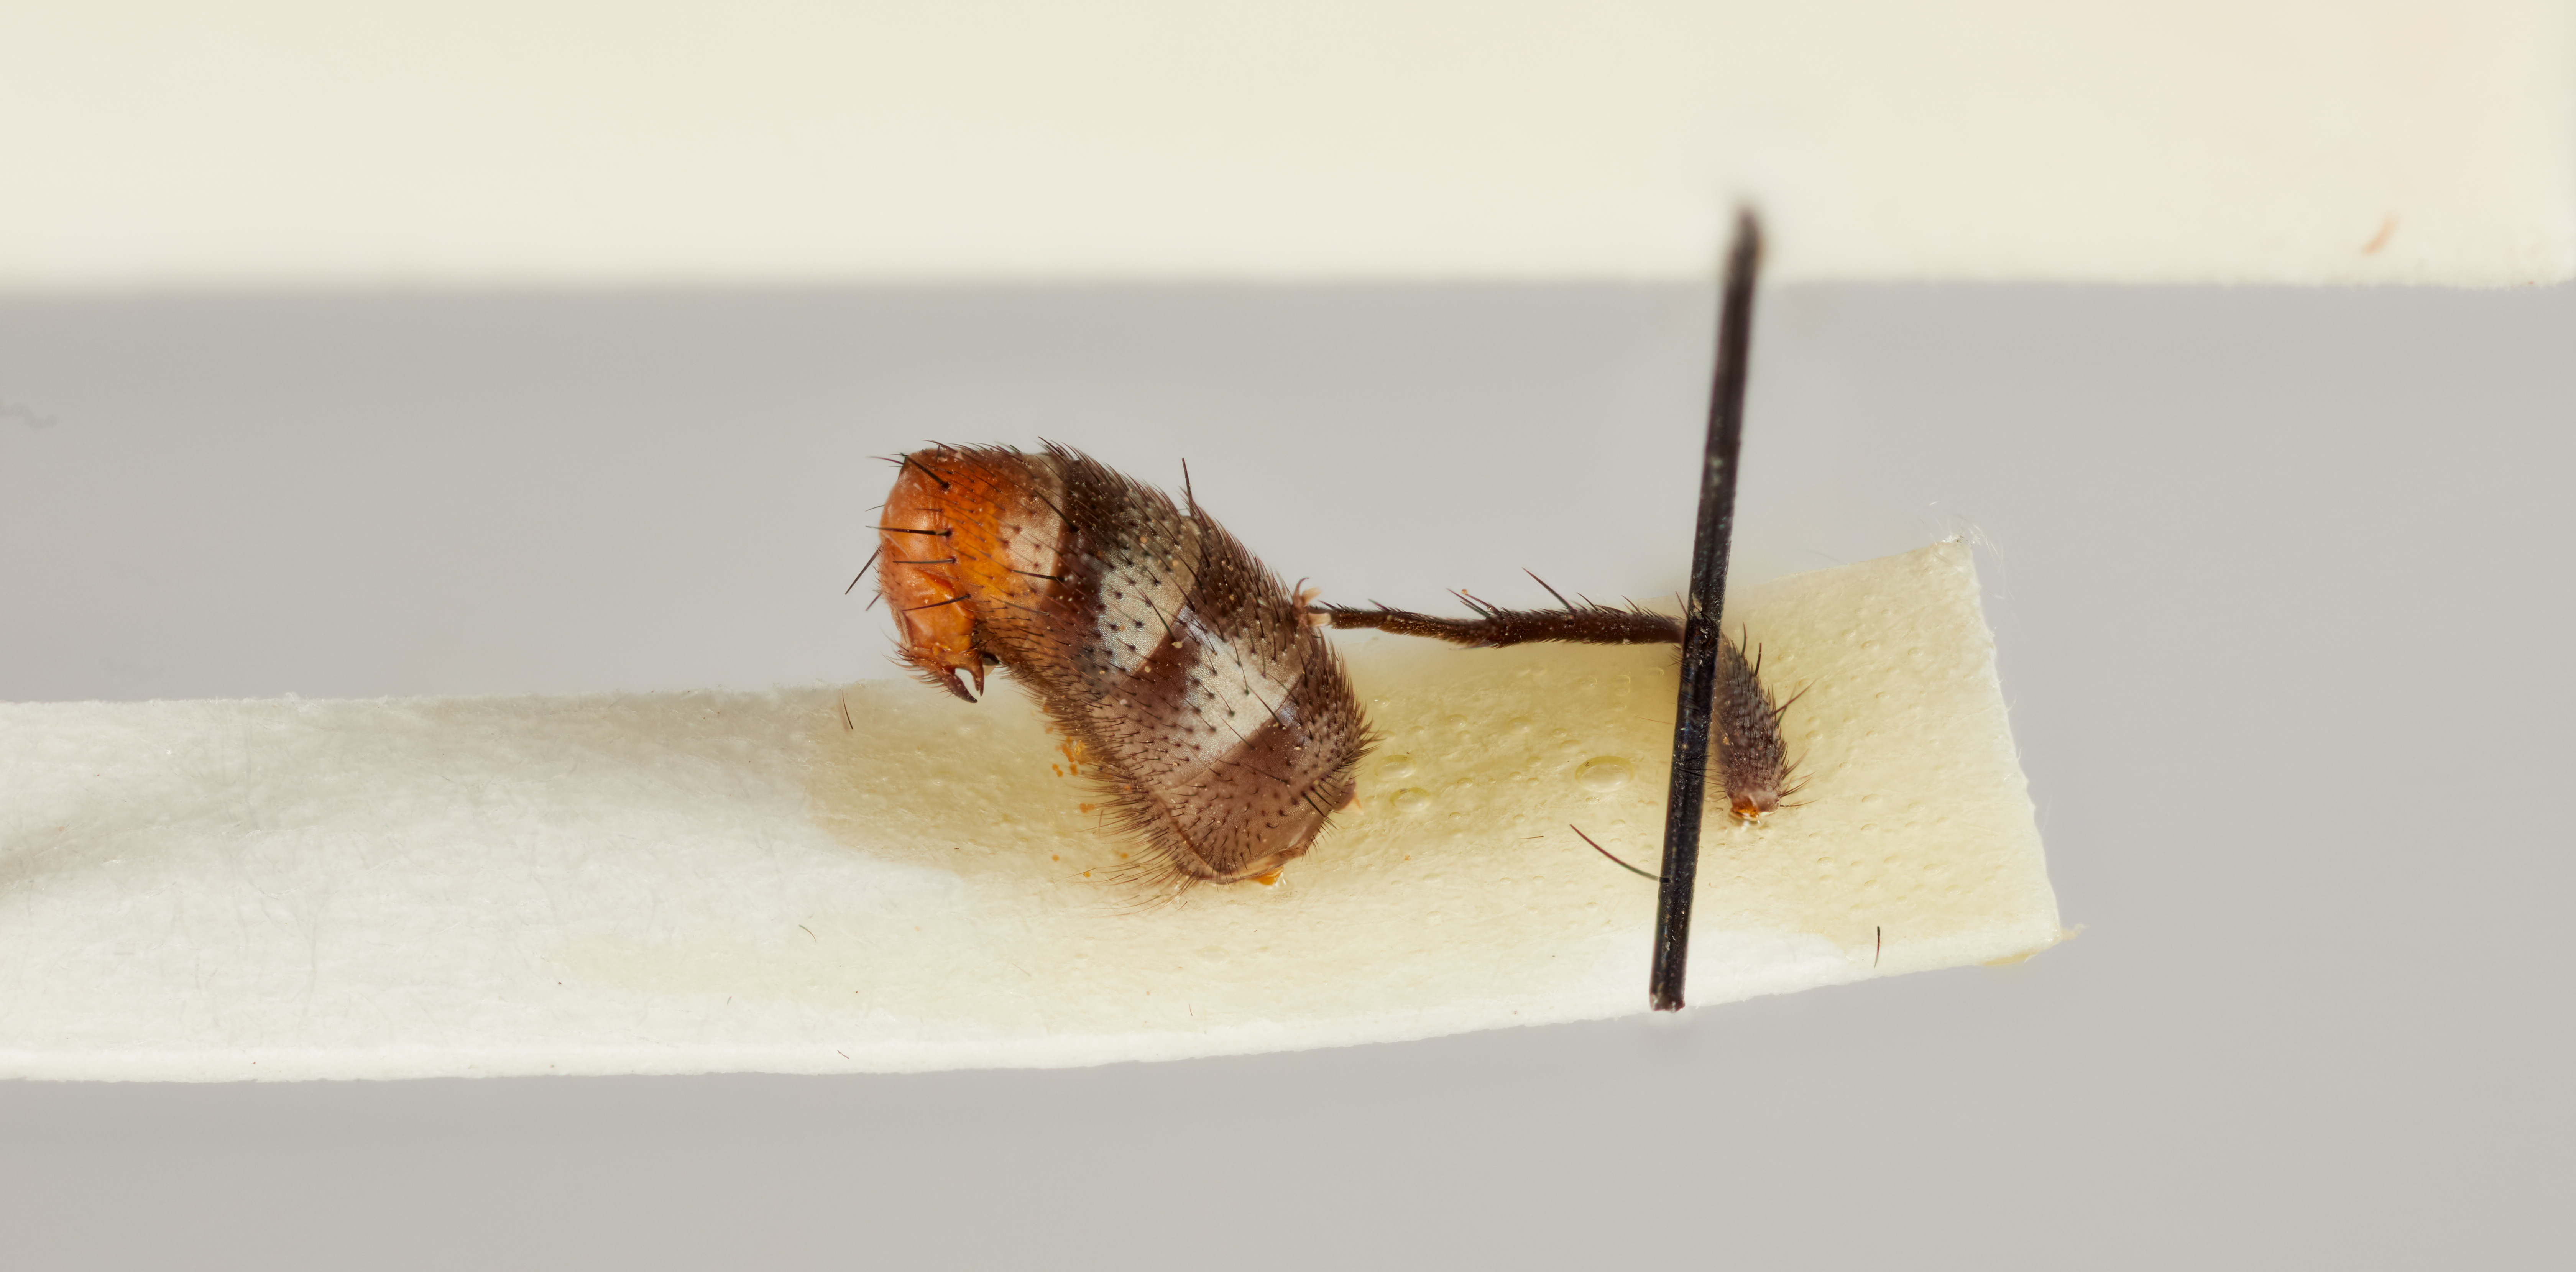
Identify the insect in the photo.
Eumacronychia montana
